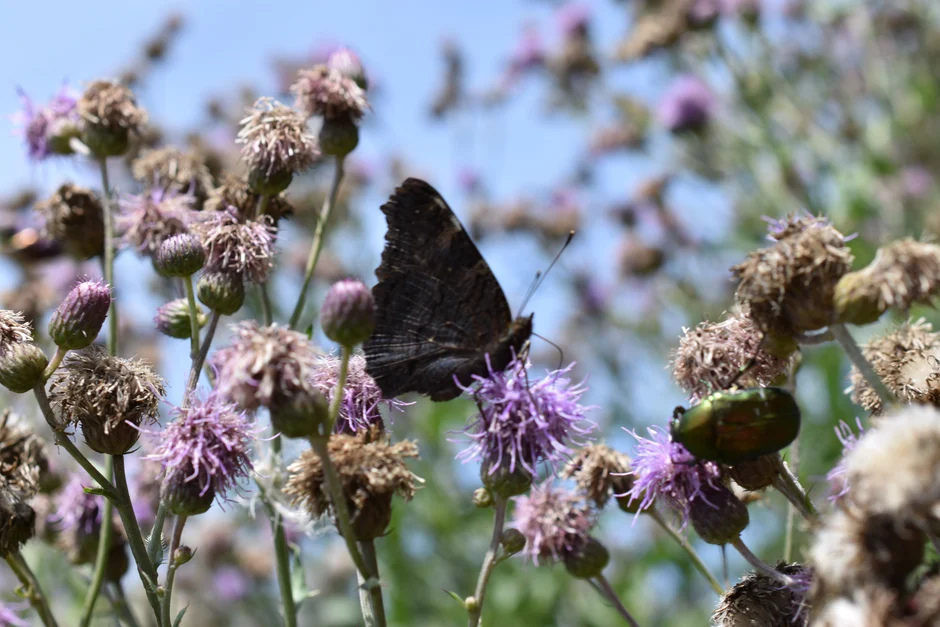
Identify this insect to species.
Aglais io
